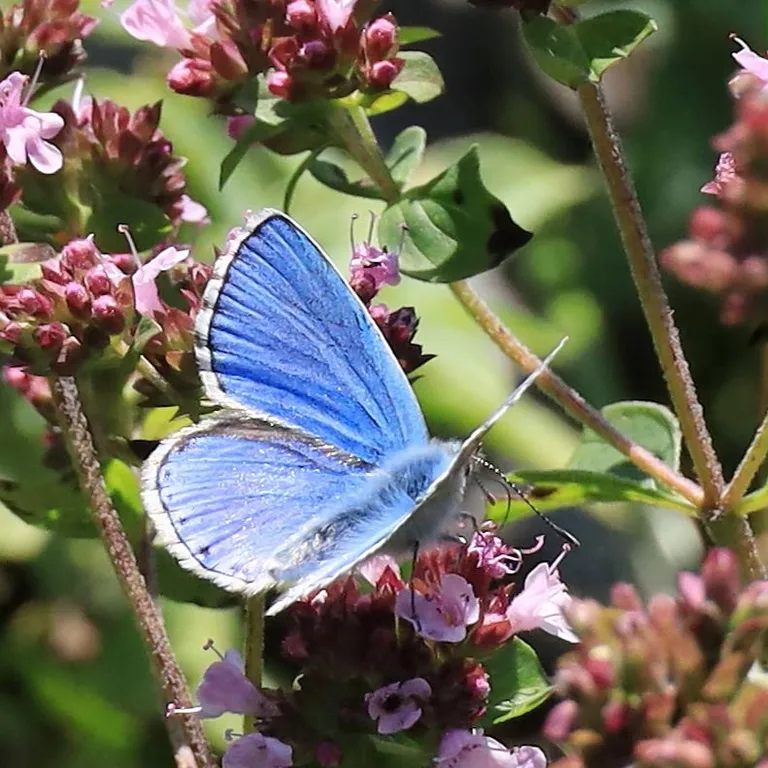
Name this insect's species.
Lysandra bellargus
